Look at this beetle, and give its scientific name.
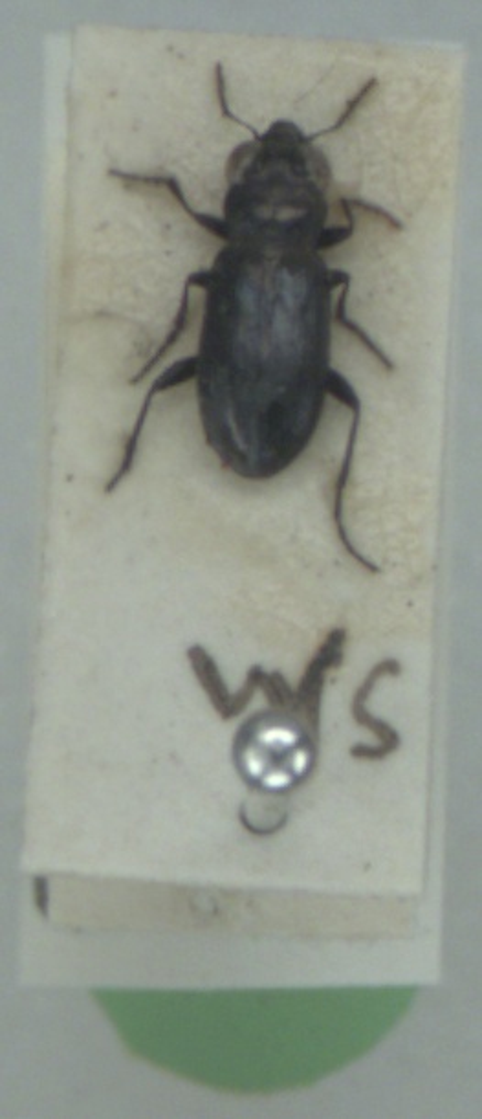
Notiophilus aquaticus
